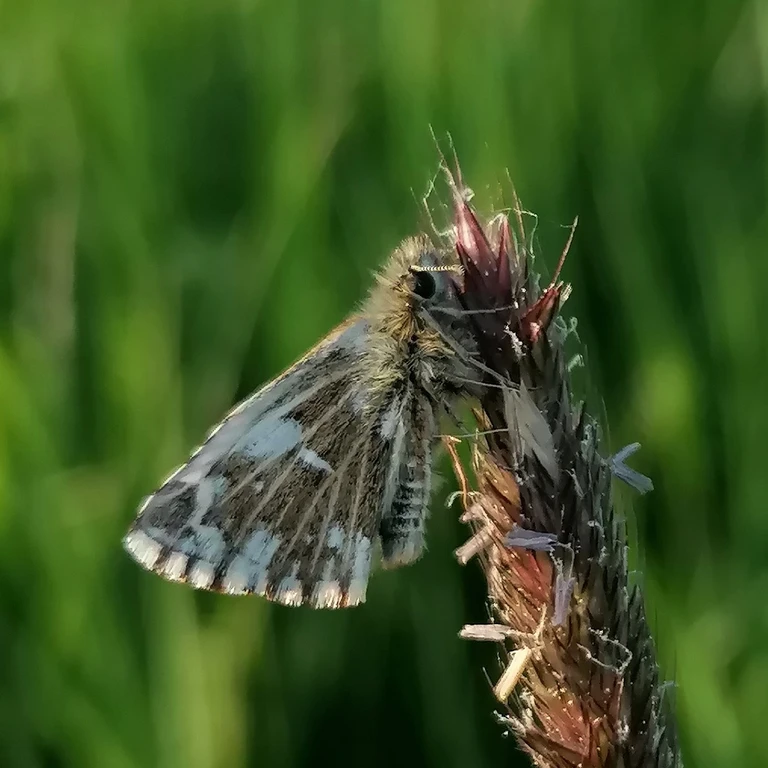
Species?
Pyrgus malvae
